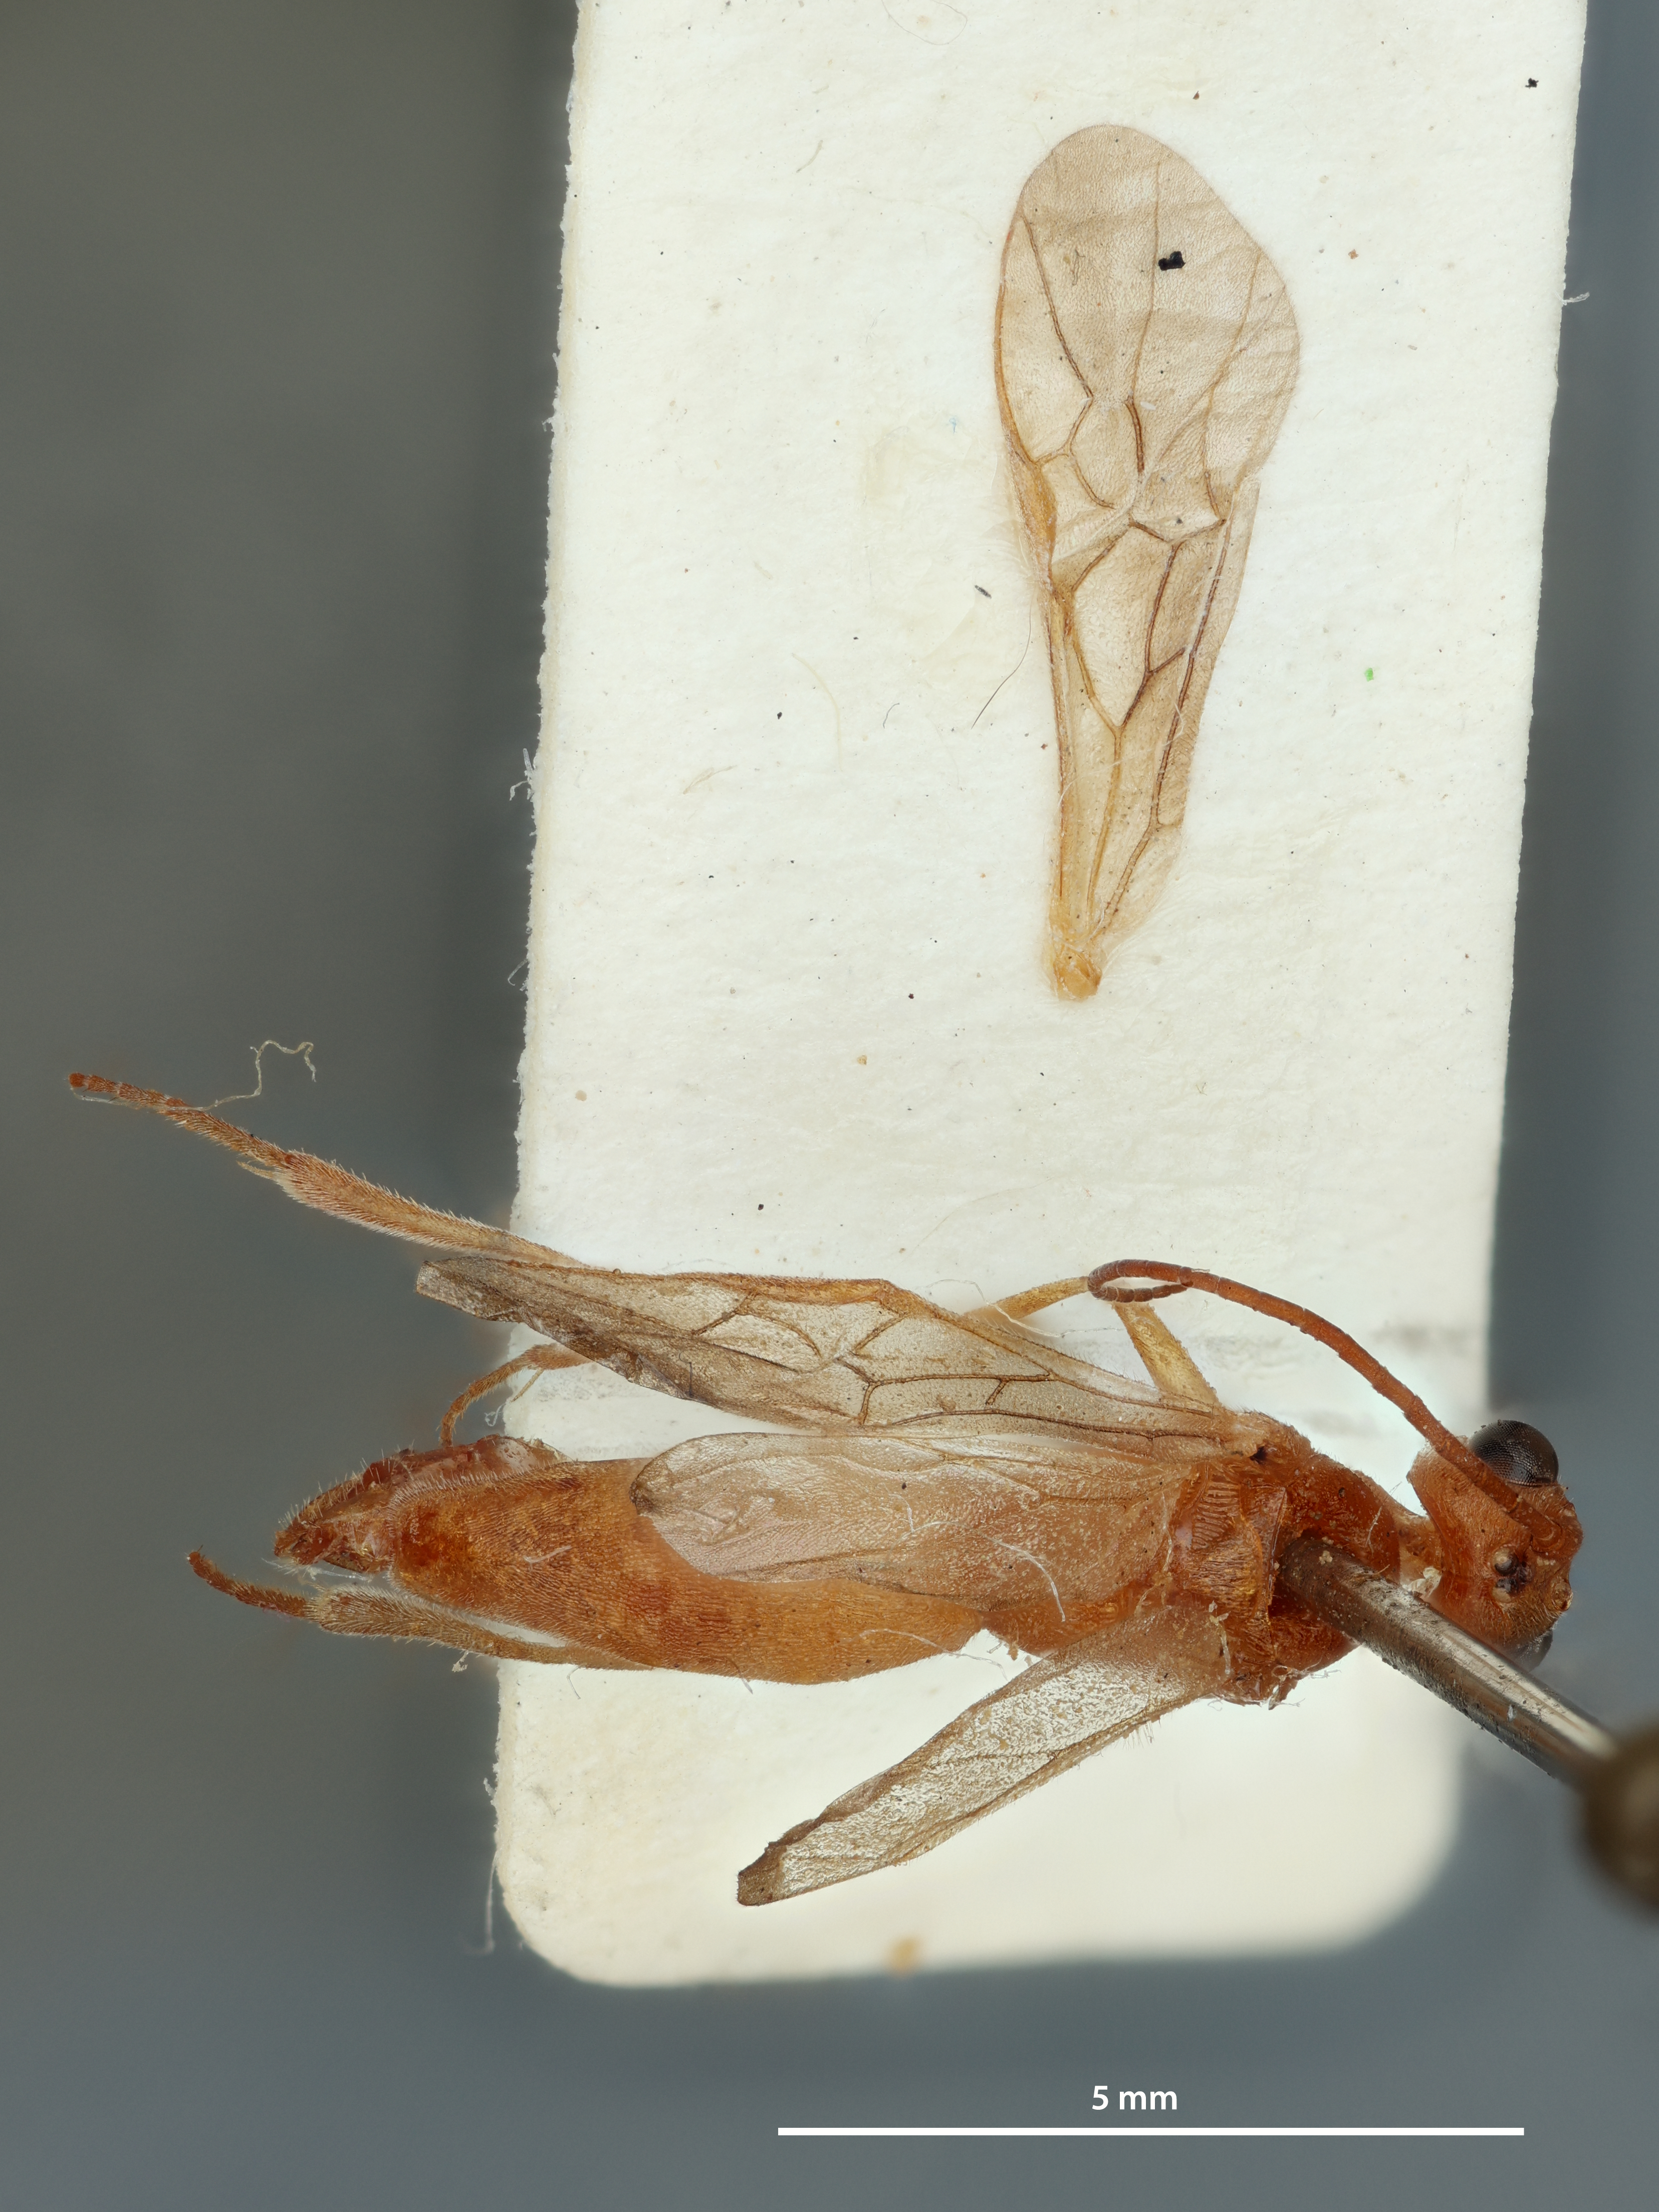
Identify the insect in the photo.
Phanerotoma mirabilis
